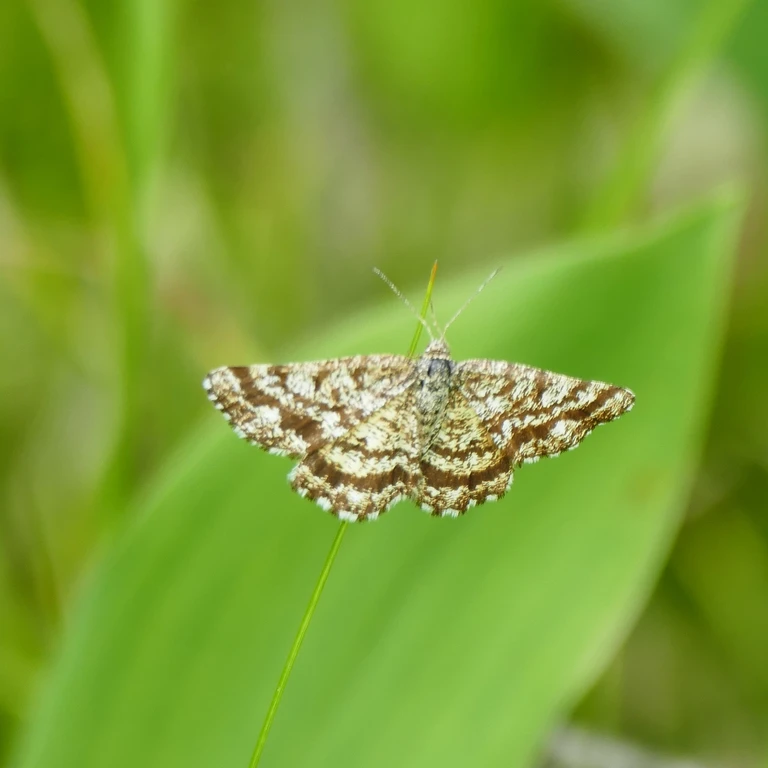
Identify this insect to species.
Ematurga atomaria
